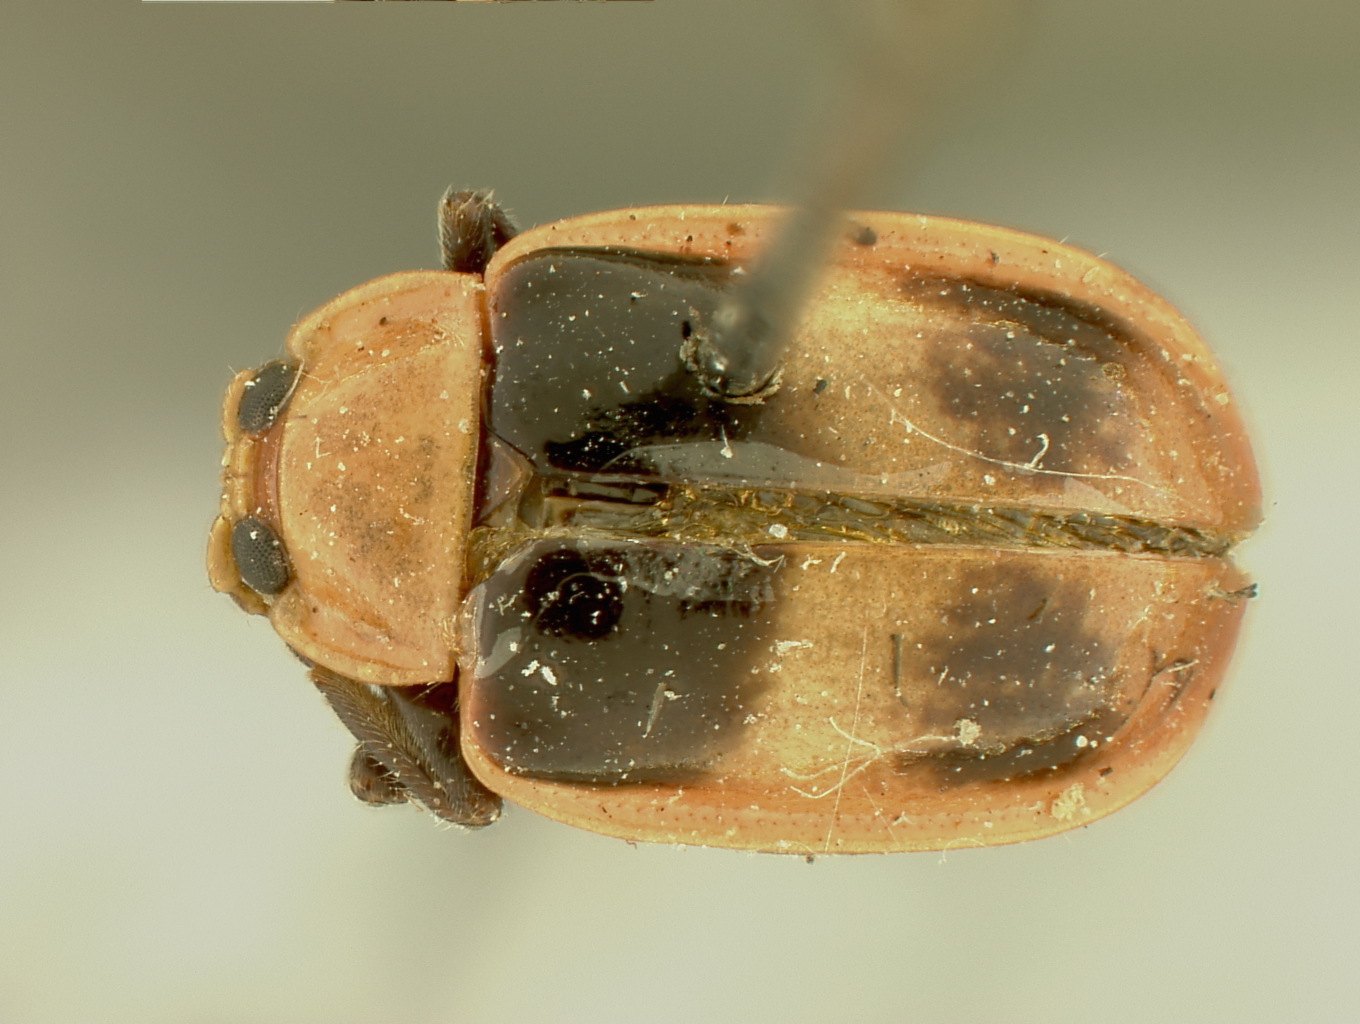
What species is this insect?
Omophoita ernesta
